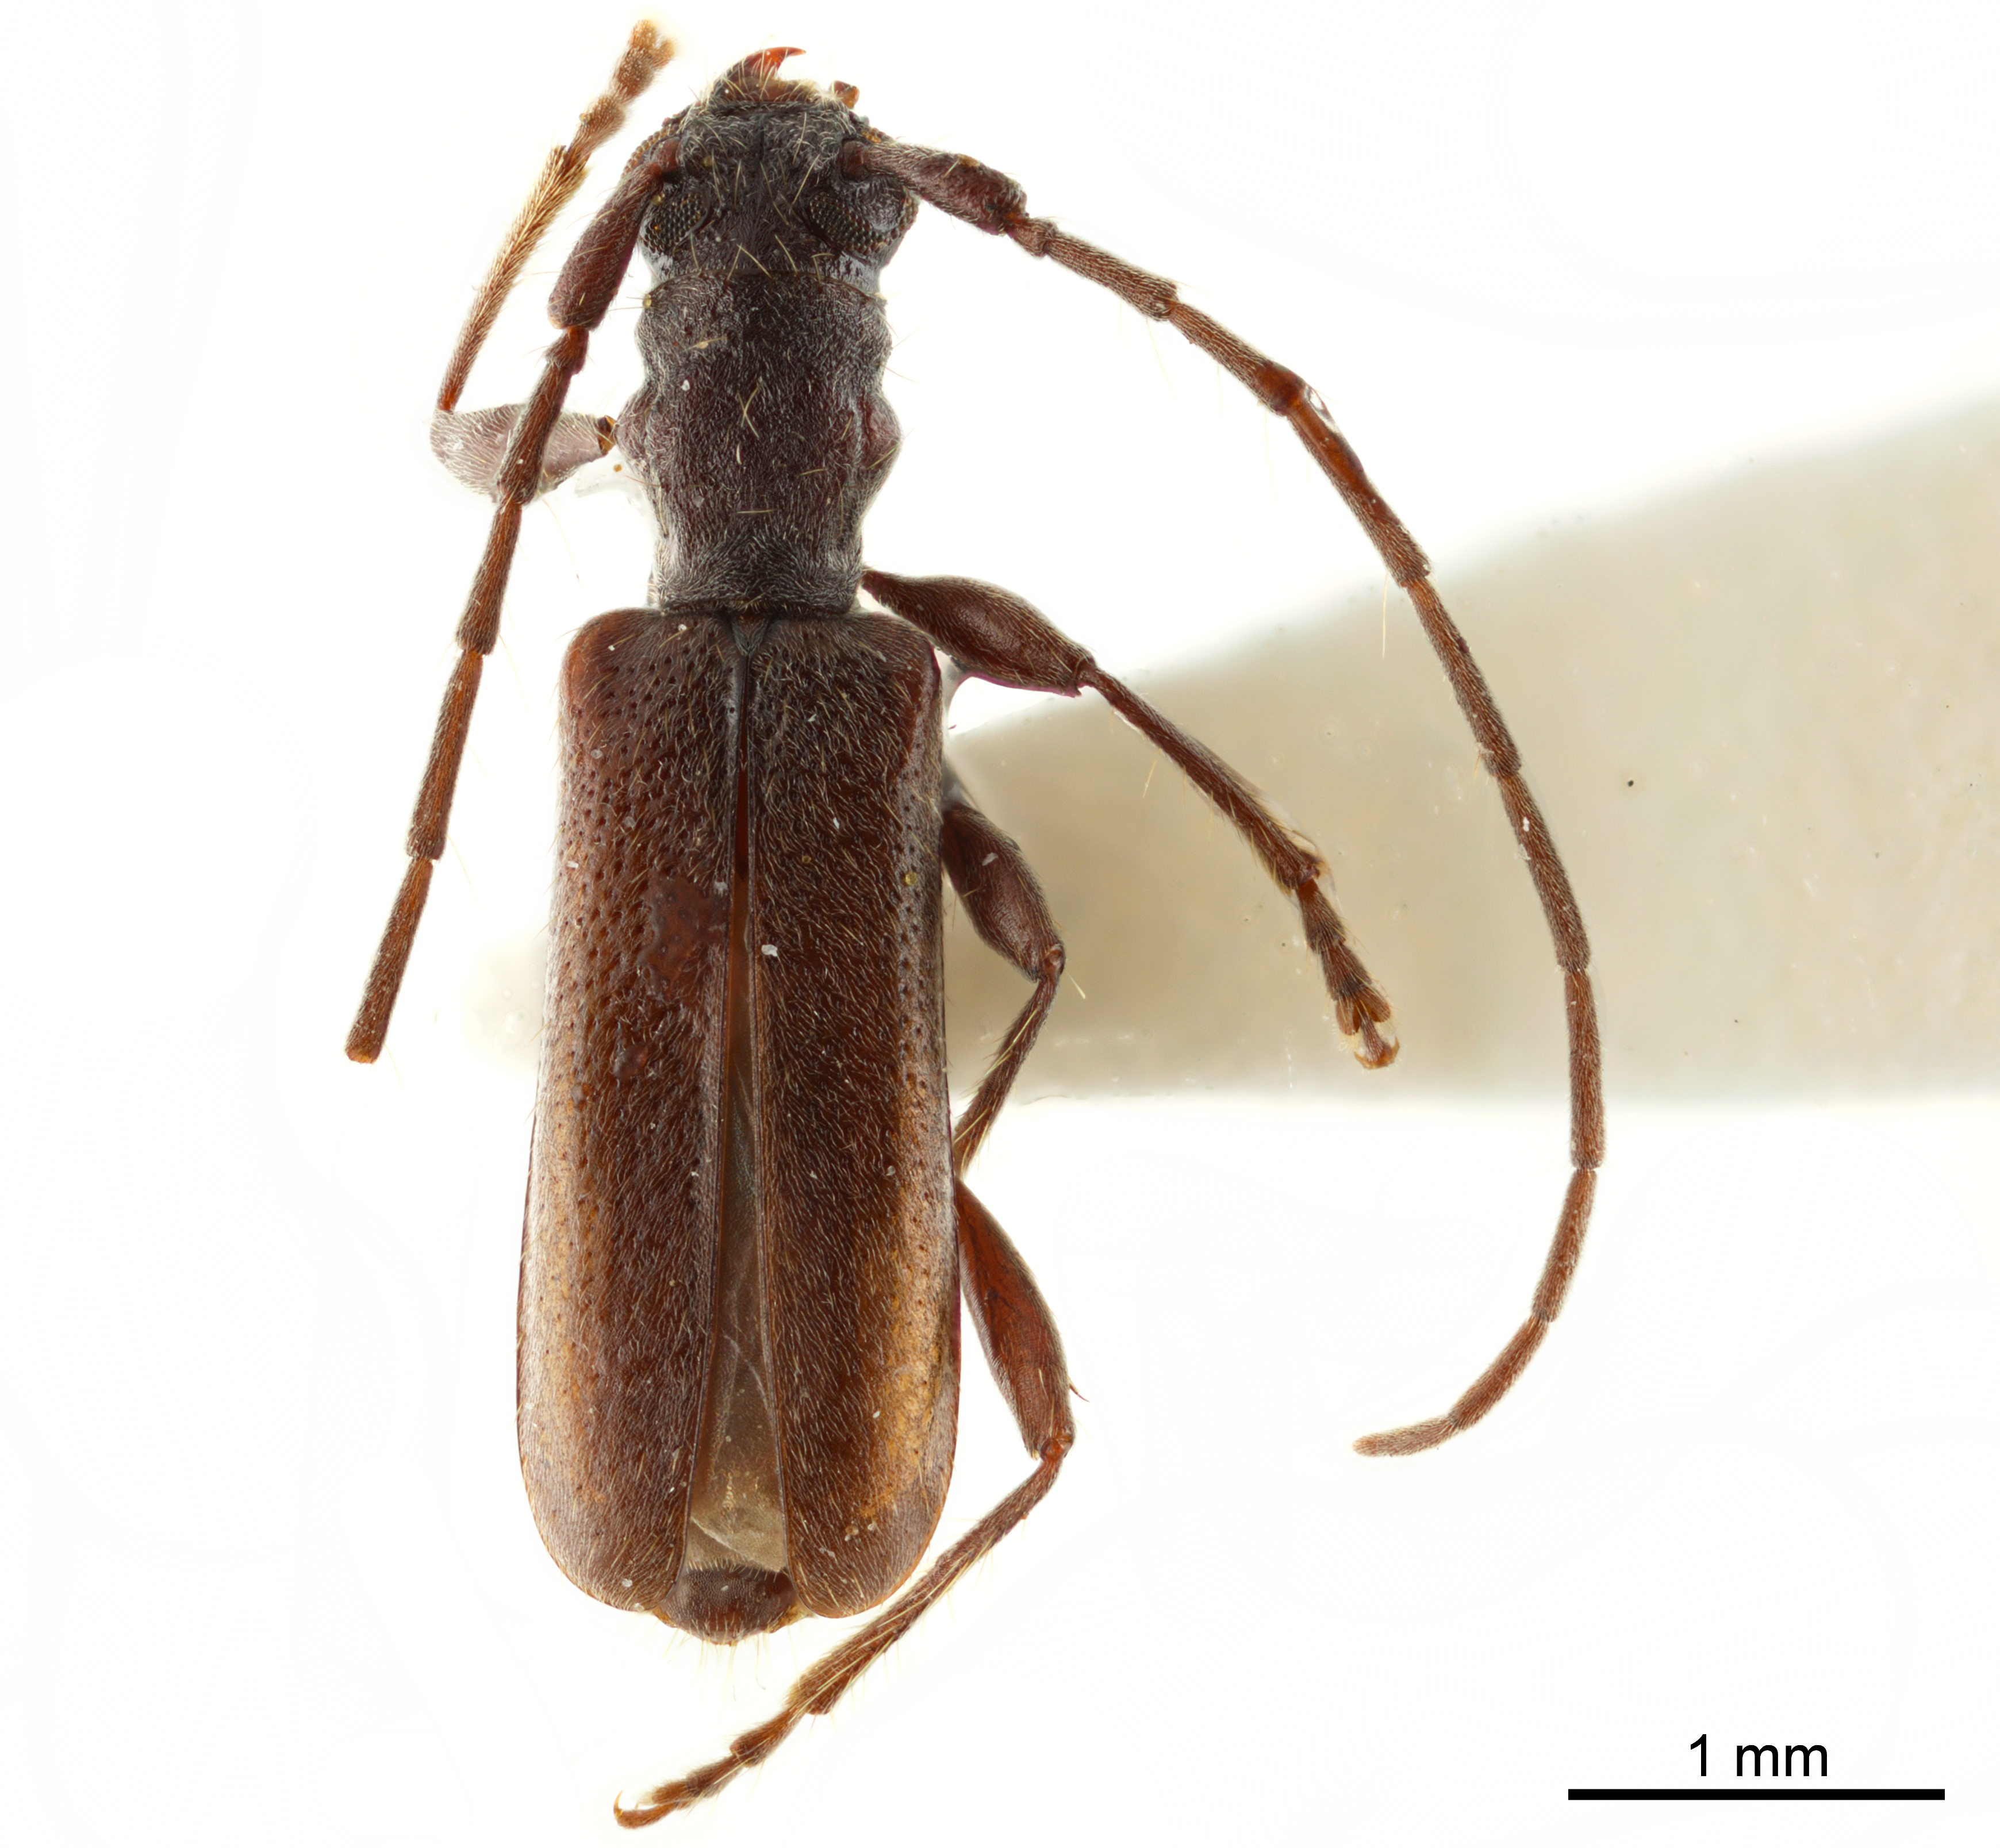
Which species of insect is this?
Stenhomalus takaosanus
